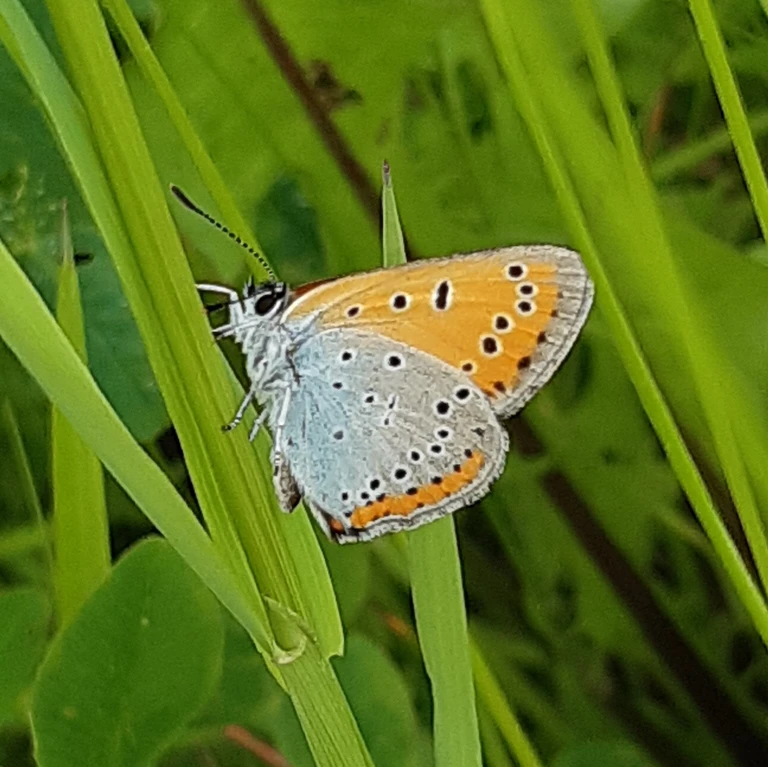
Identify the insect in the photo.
Lycaena dispar
